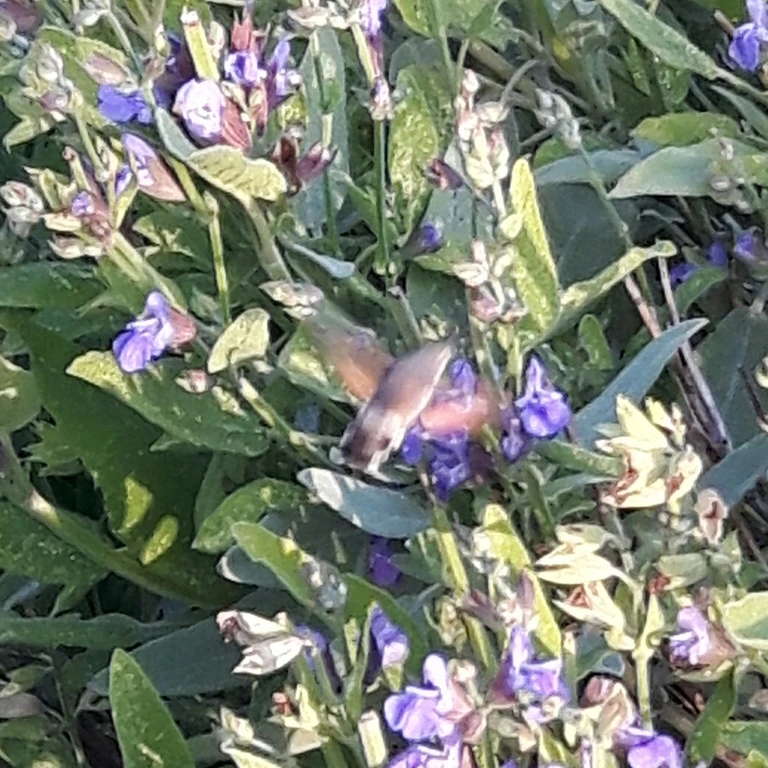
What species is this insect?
Macroglossum stellatarum
